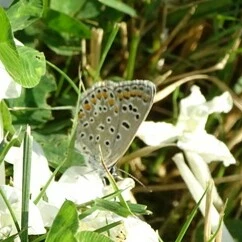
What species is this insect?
Polyommatus icarus
